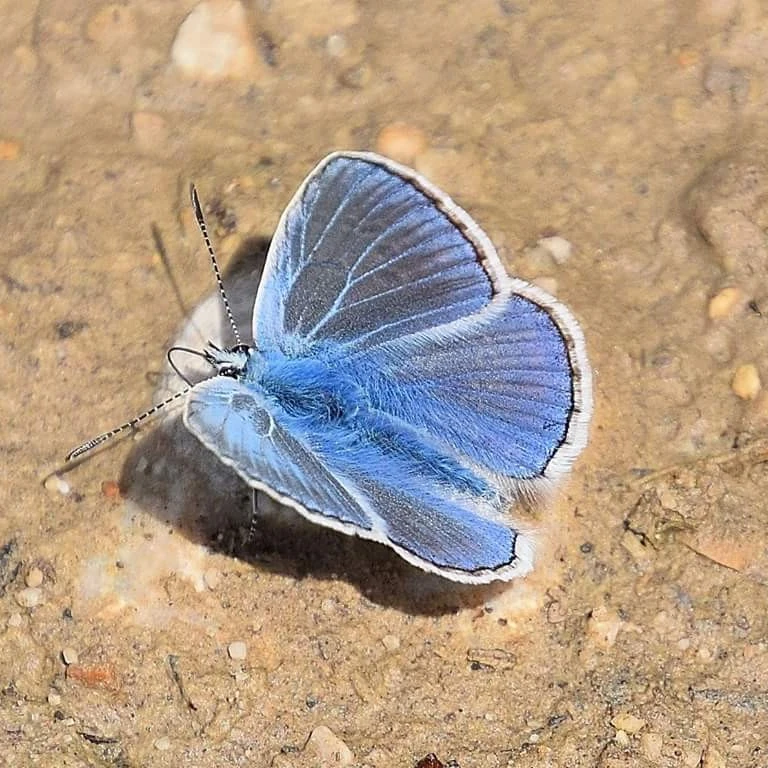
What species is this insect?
Polyommatus icarus
